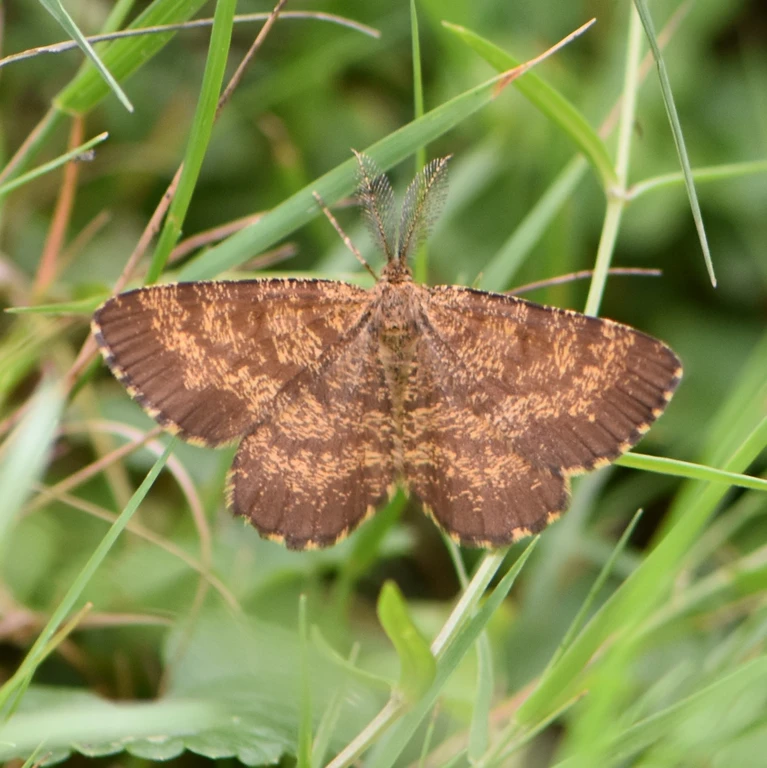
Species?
Ematurga atomaria
